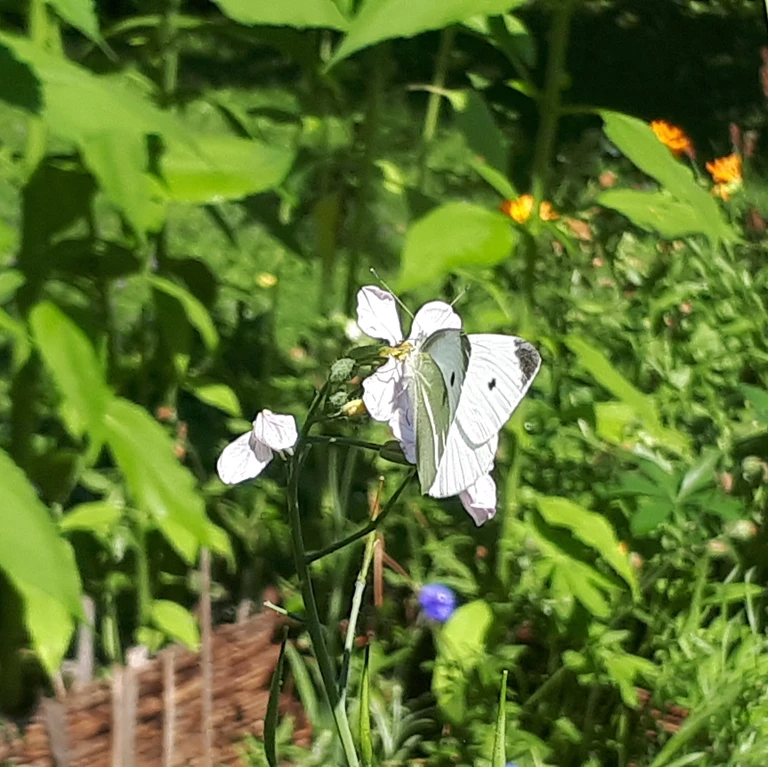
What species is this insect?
Pieris rapae
